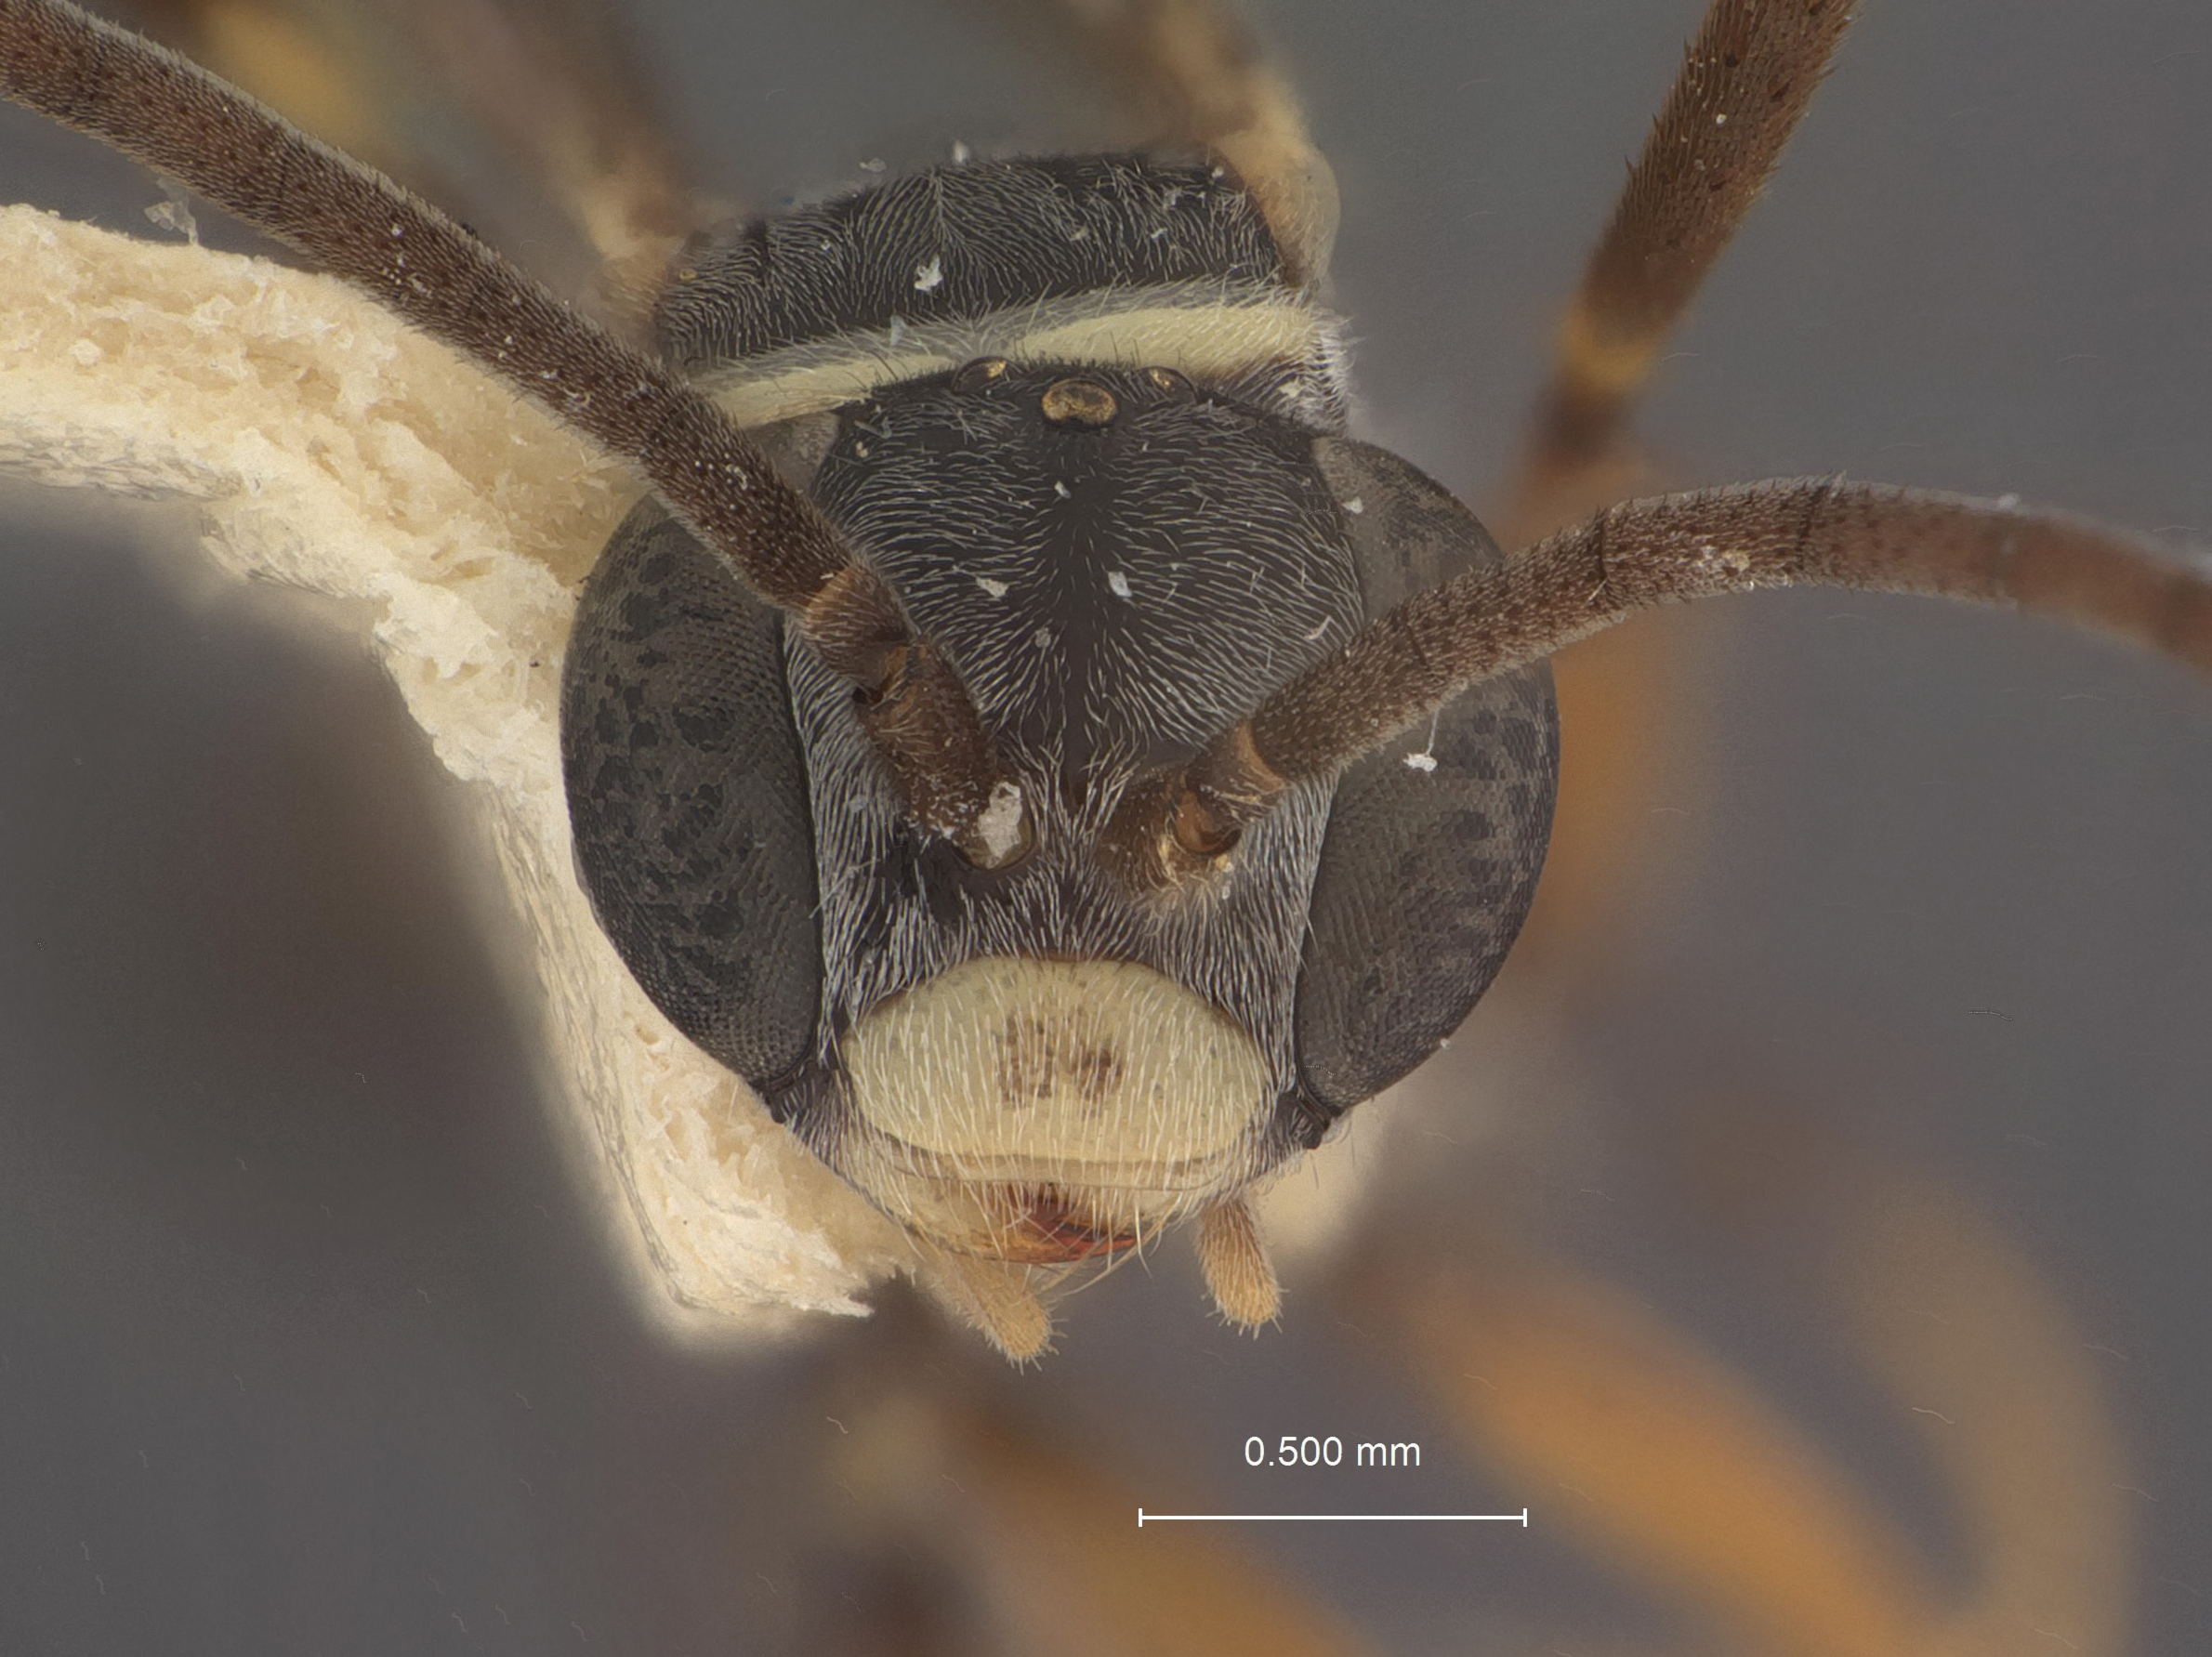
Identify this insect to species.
Calicurgus albosignus
